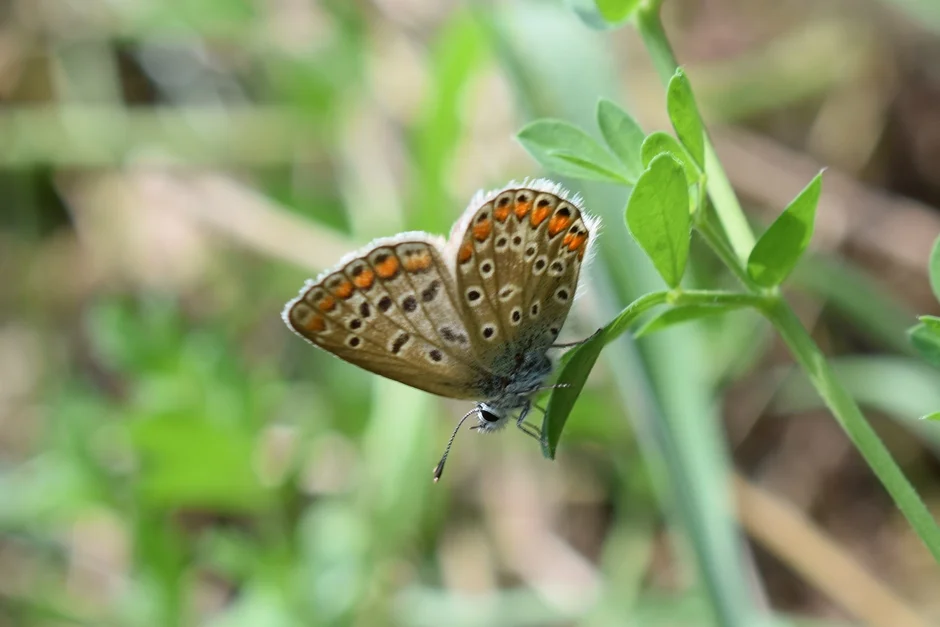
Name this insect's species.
Polyommatus icarus
